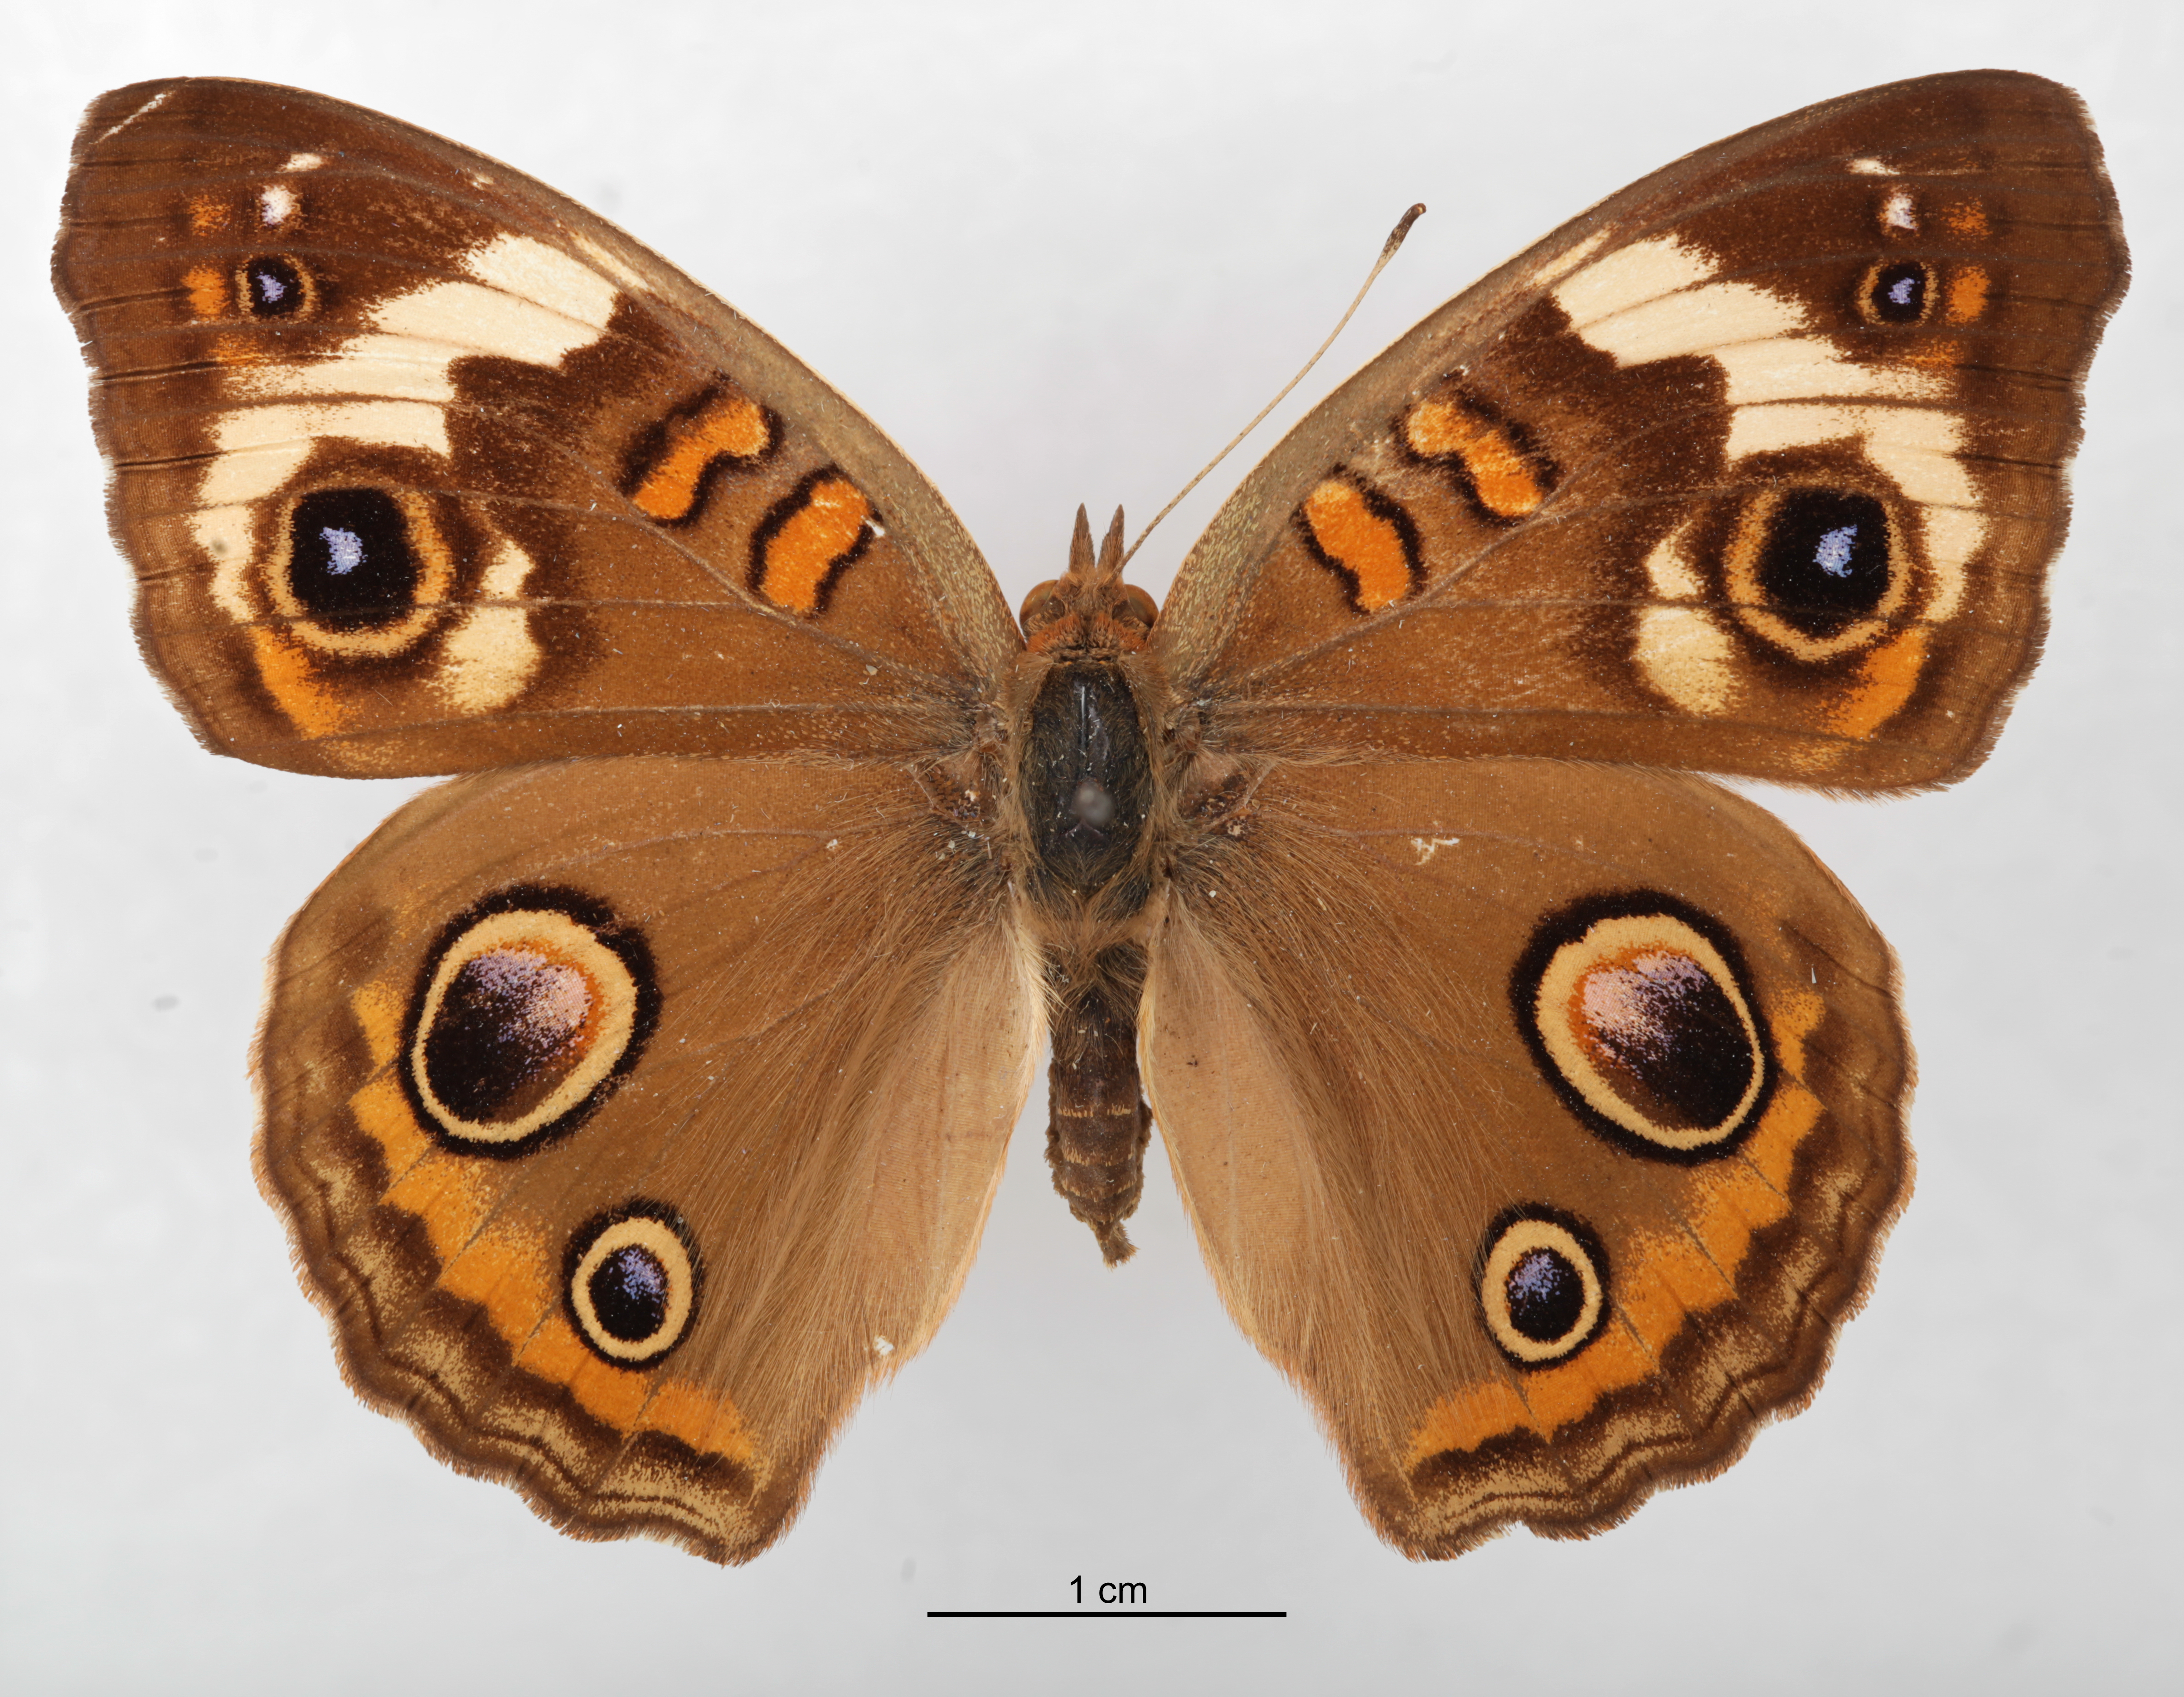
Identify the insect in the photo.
Junonia coenia
